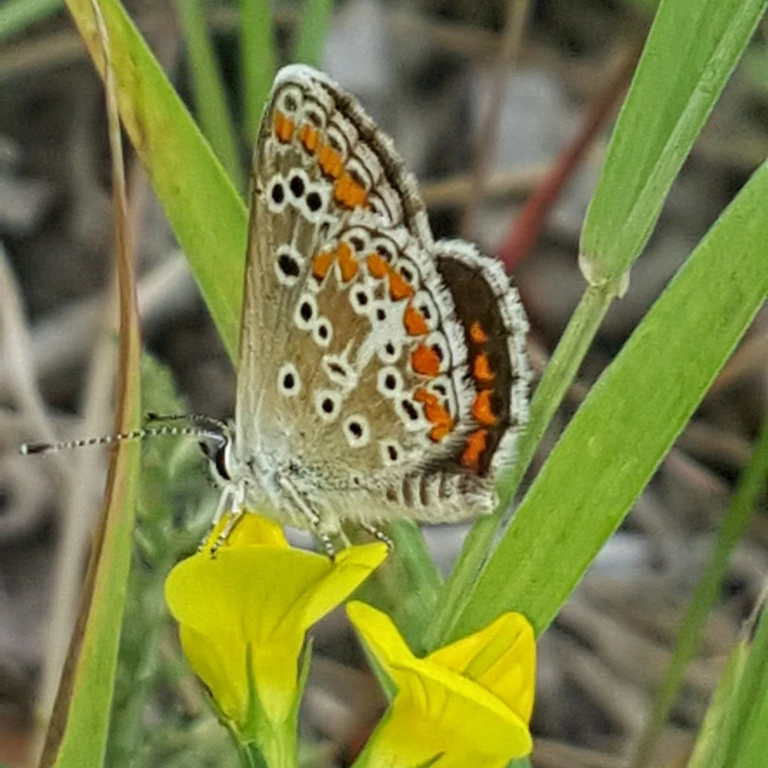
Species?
Aricia agestis/artaxerxes
